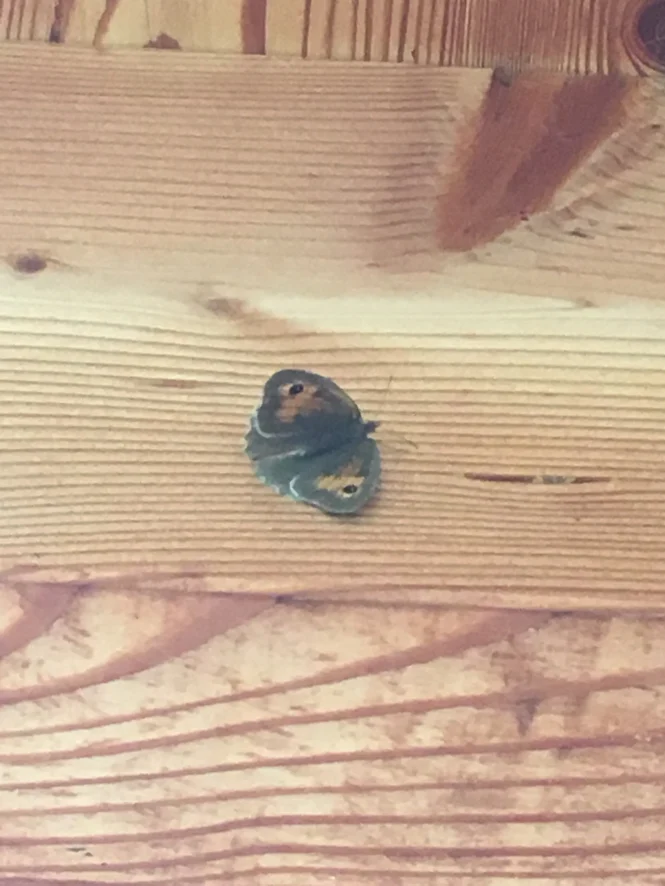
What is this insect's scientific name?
Maniola jurtina
